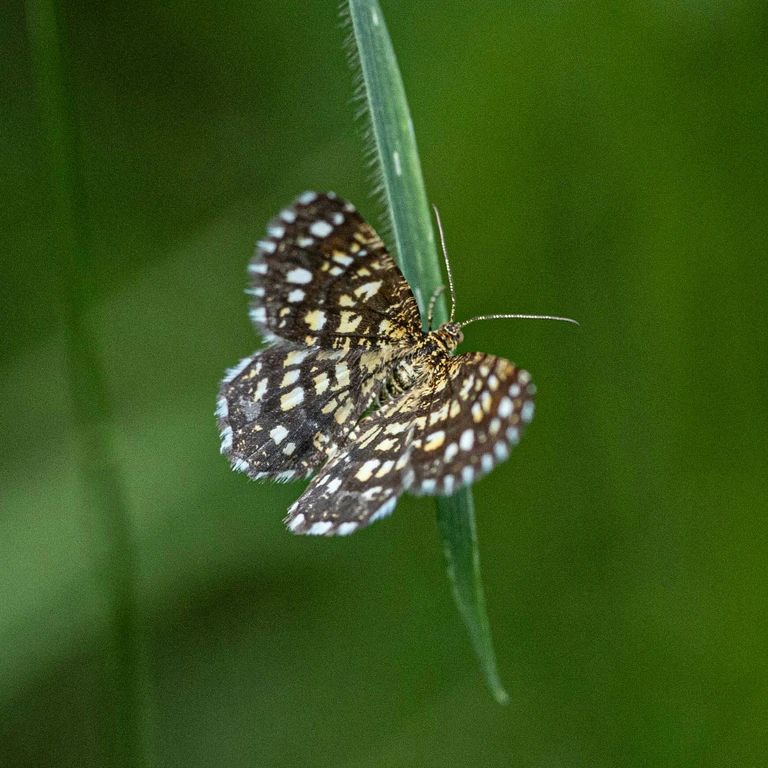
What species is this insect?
Chiasmia clathrata
